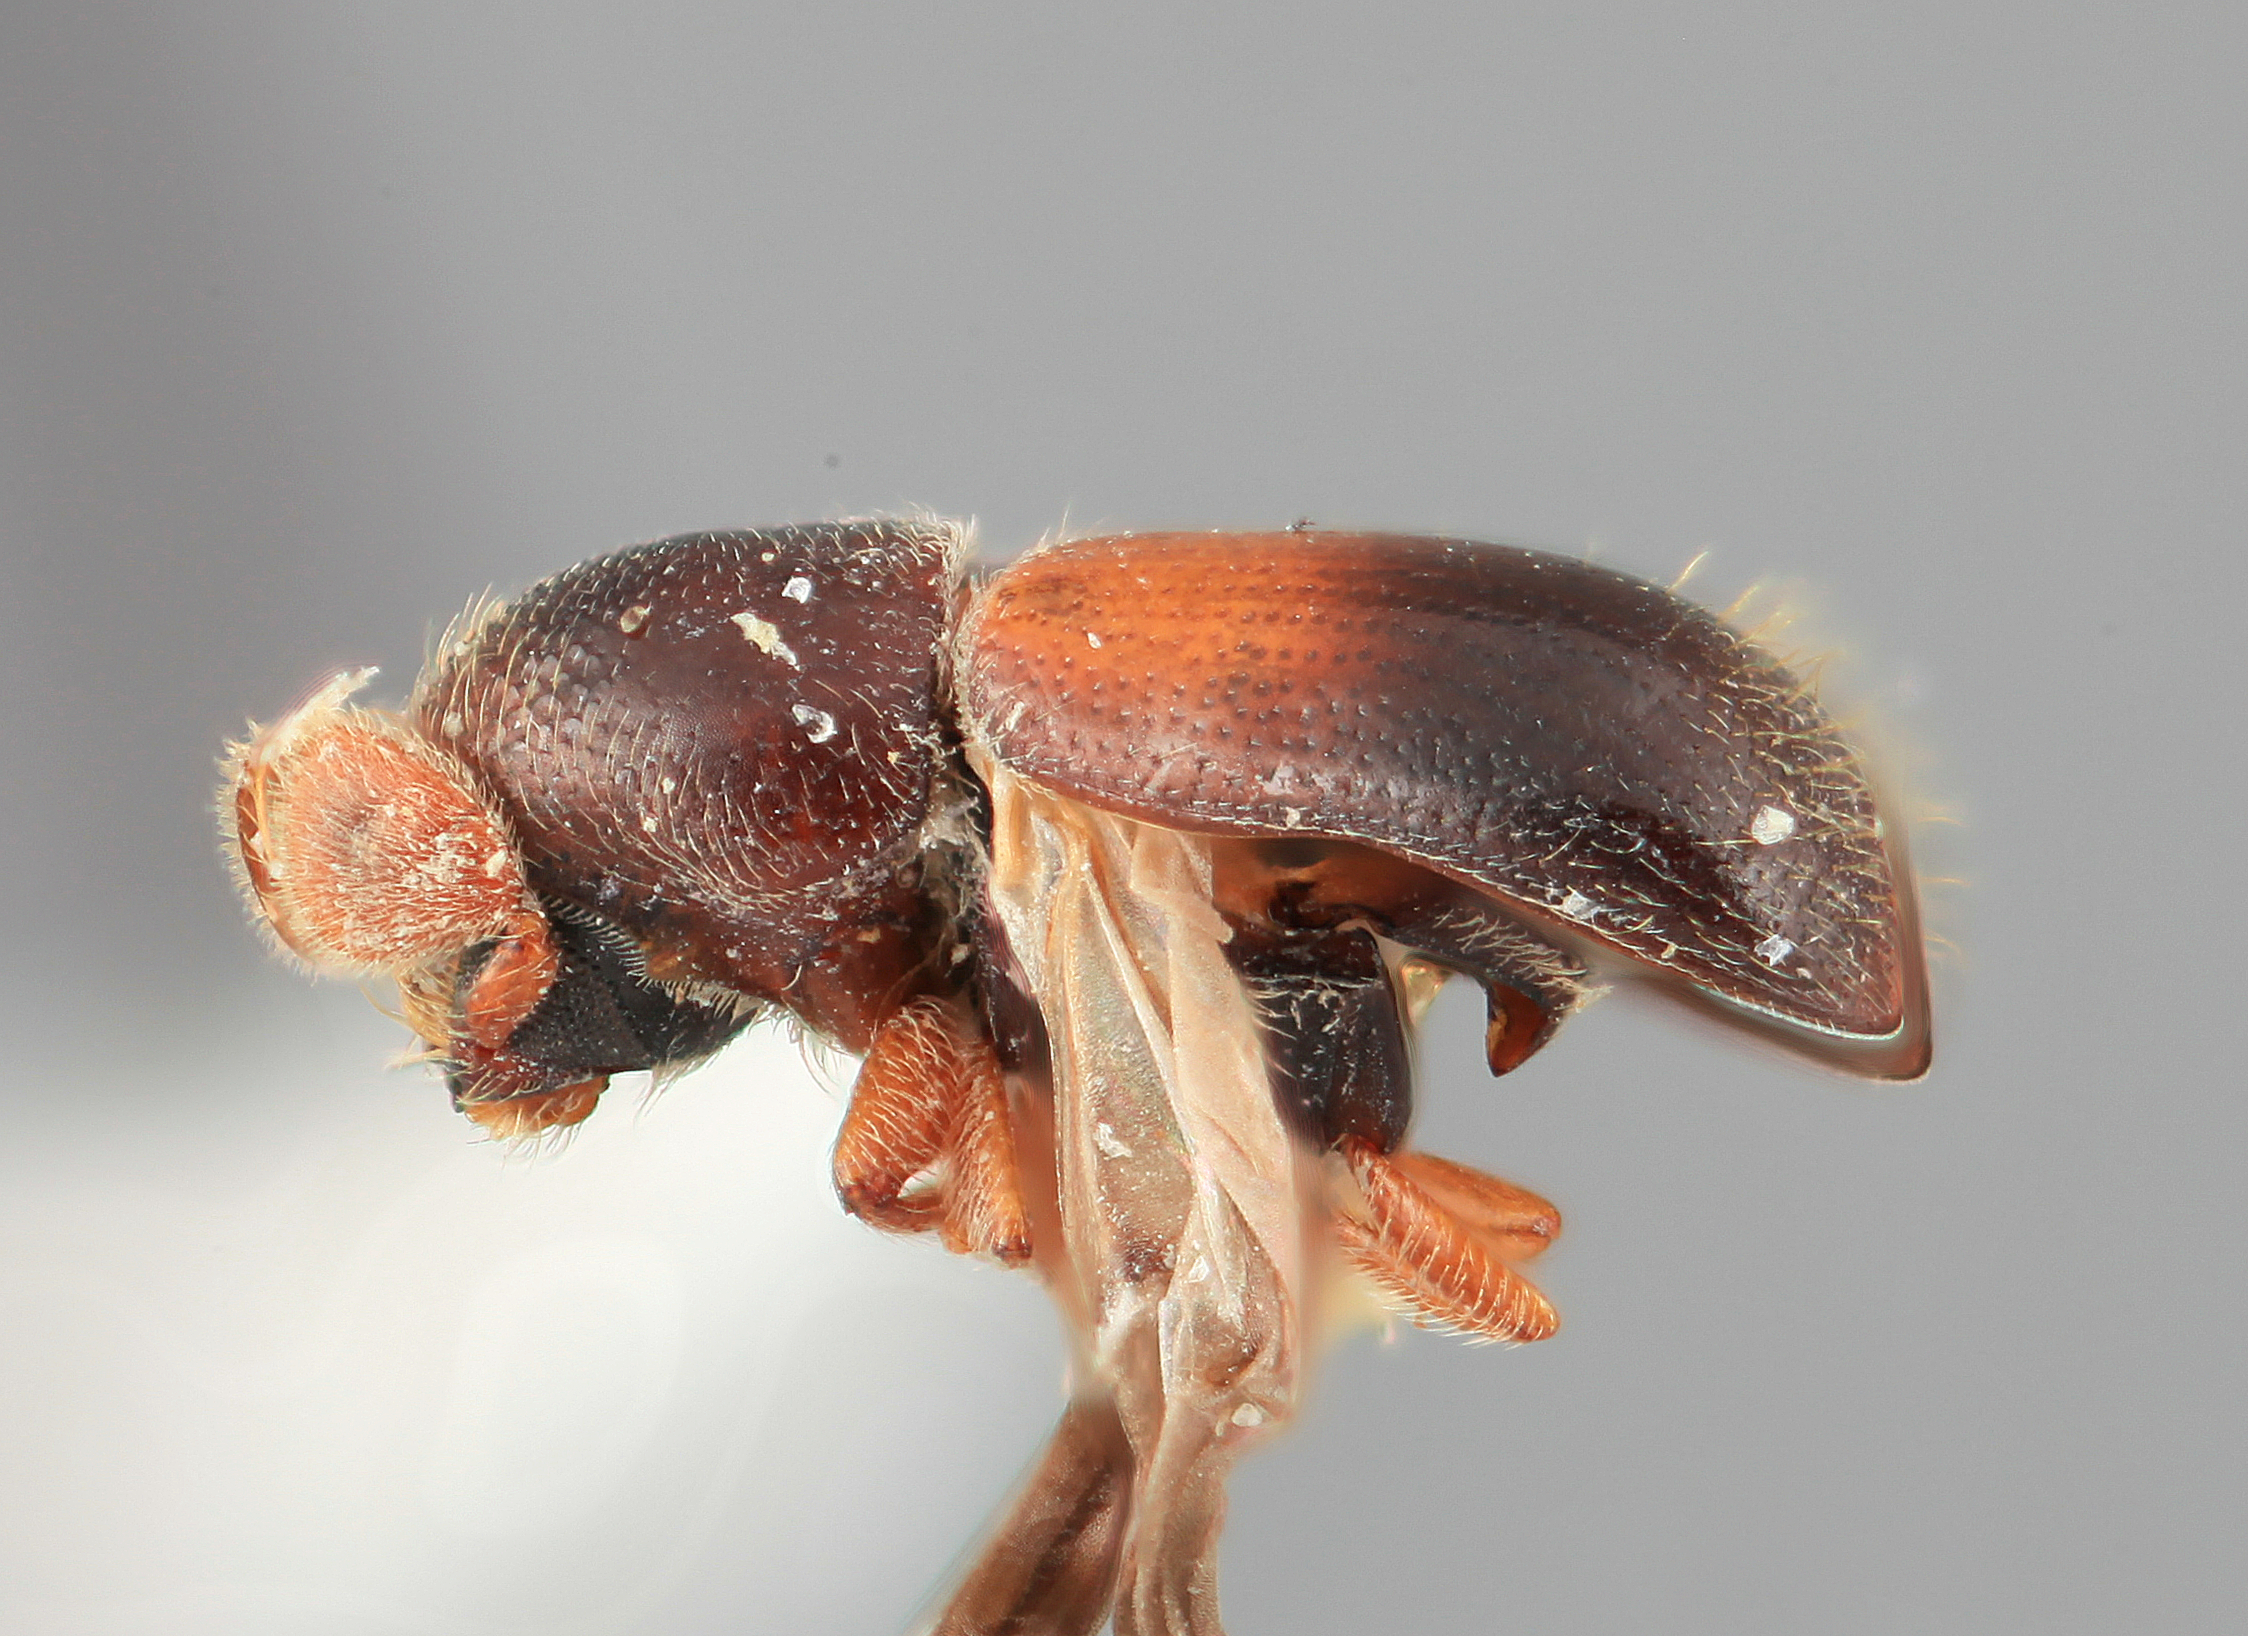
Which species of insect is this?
Corthyloxiphus carbonerae
